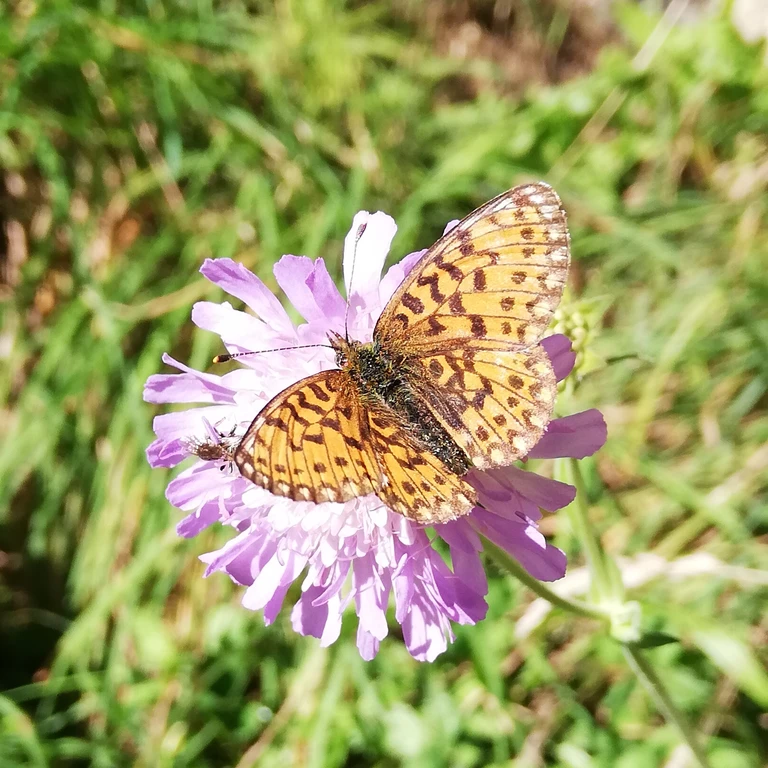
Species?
Boloria selene
